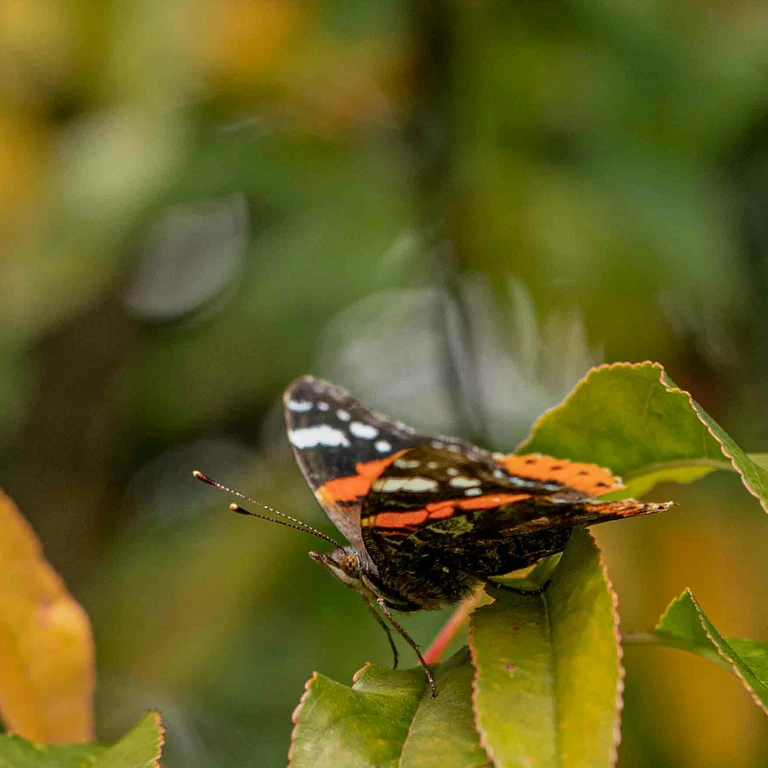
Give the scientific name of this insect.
Vanessa atalanta
